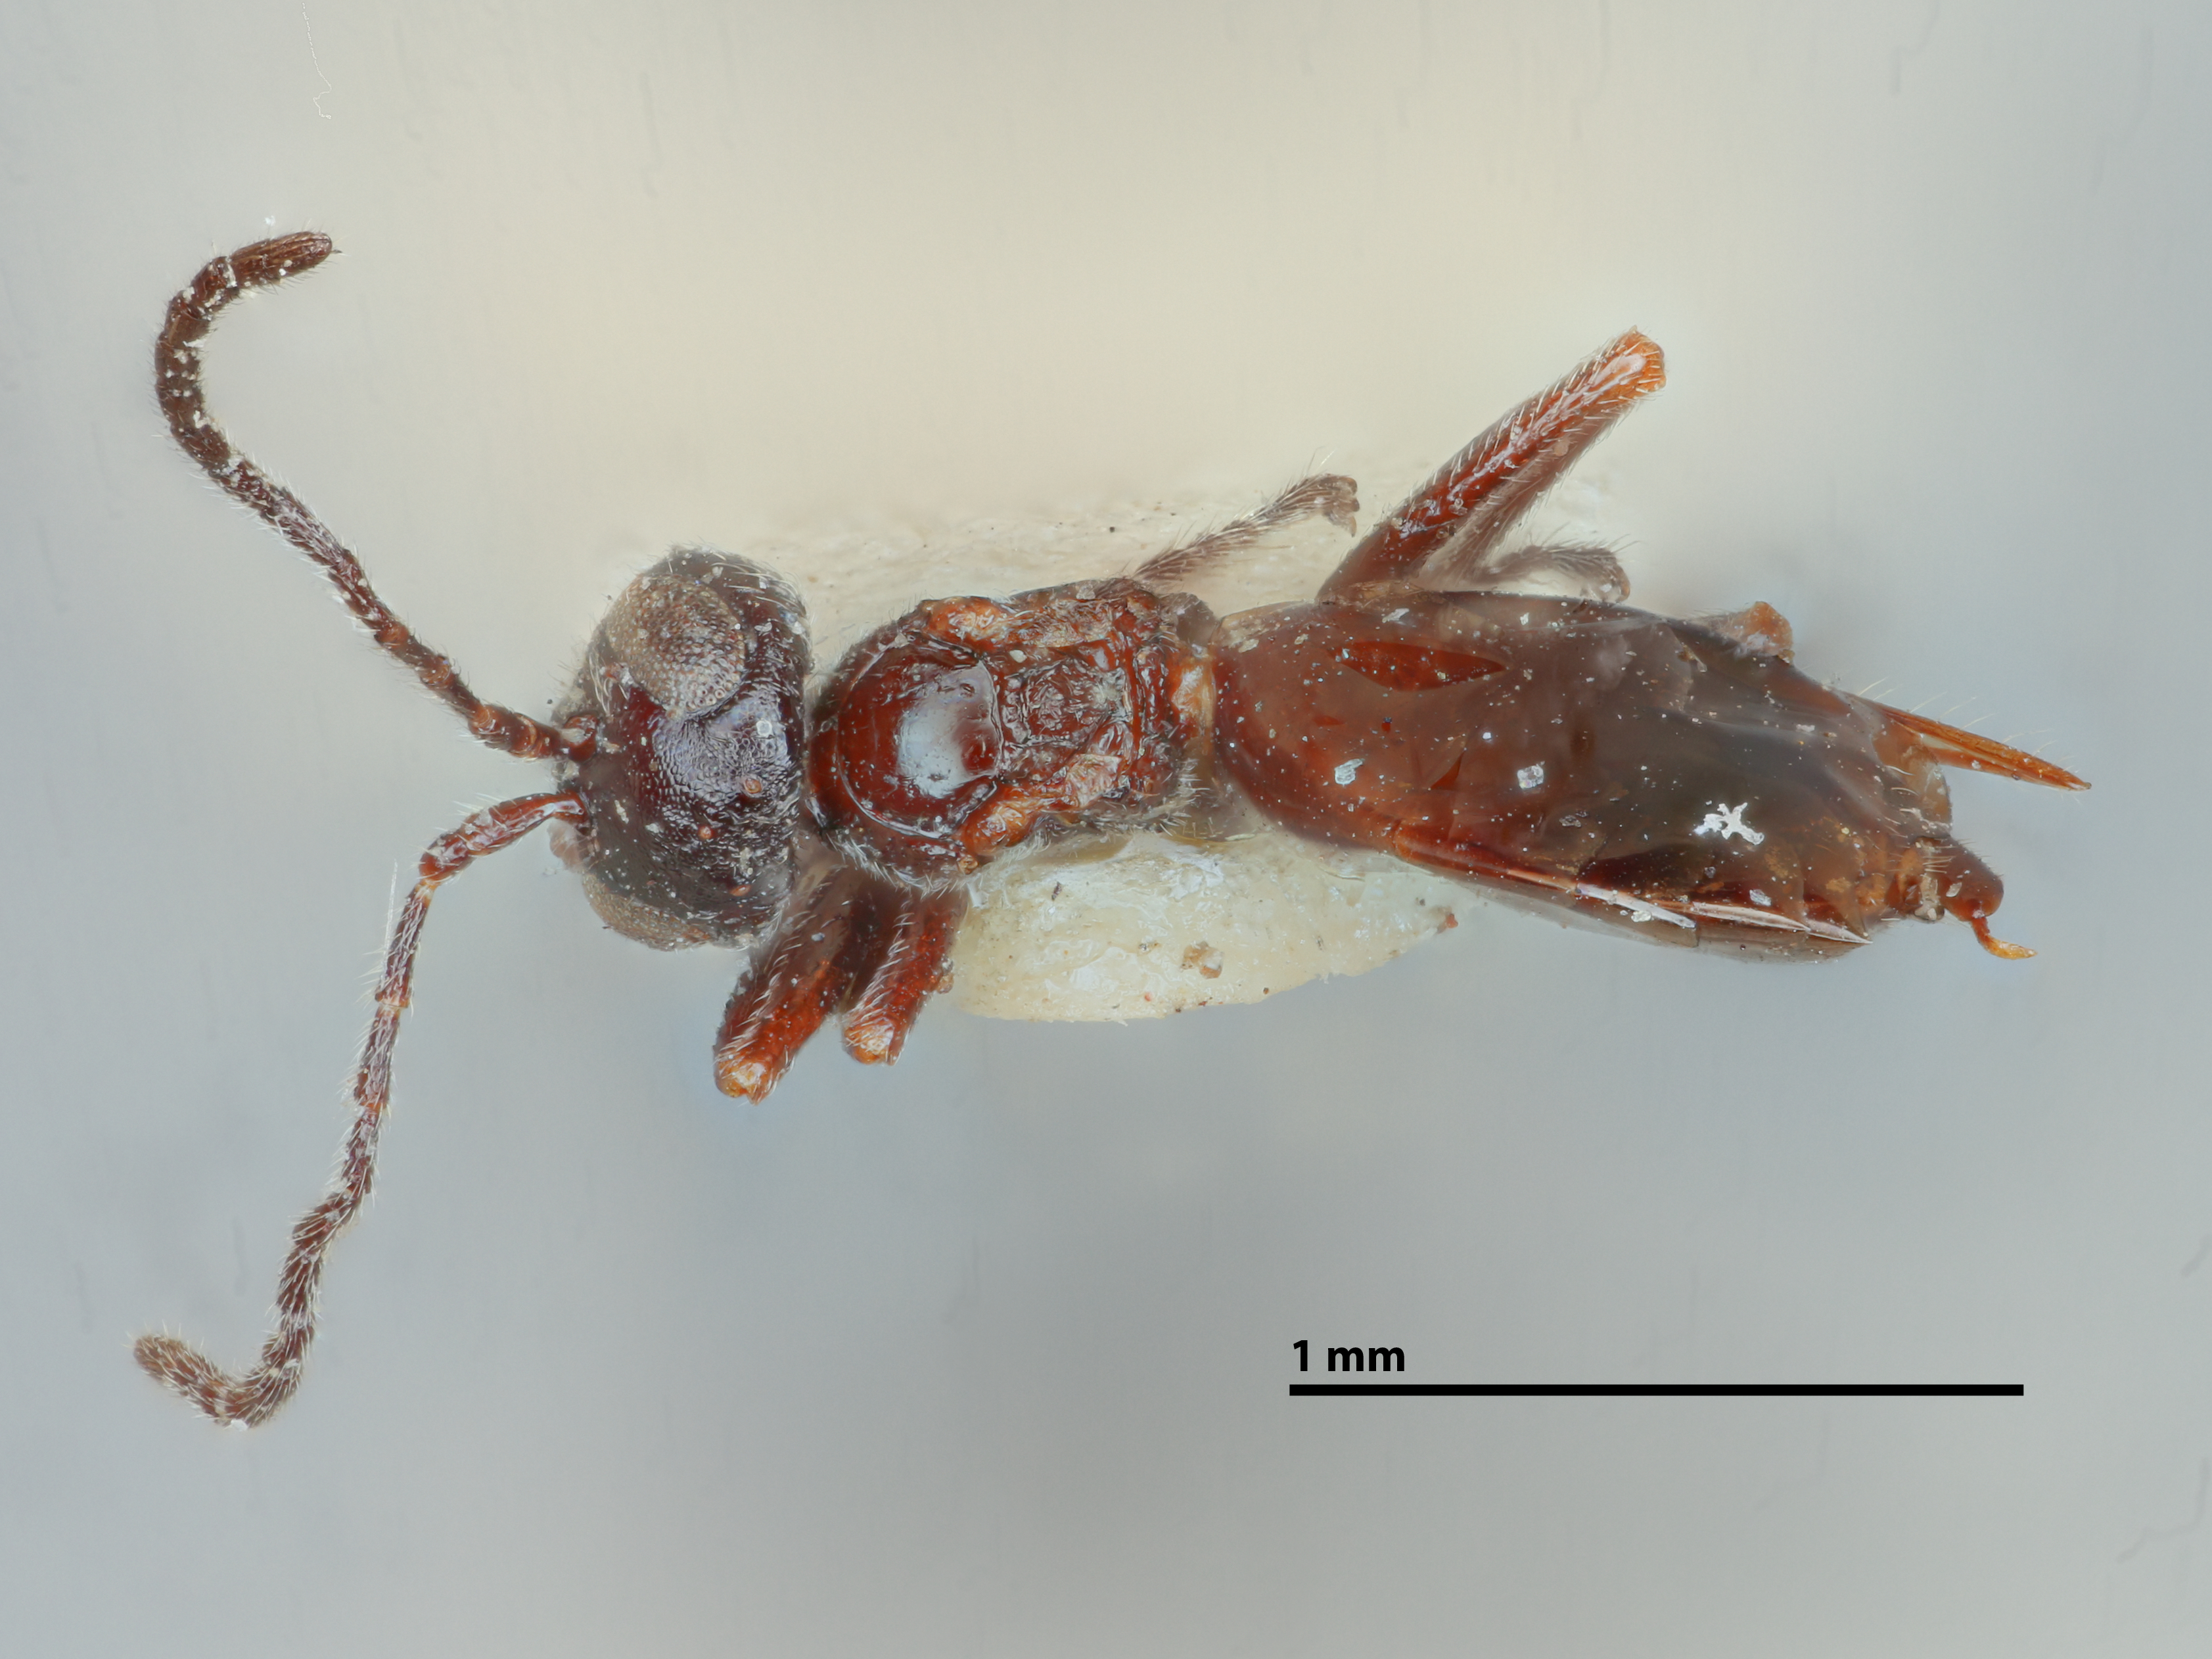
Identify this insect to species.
Phylloteras prinum
